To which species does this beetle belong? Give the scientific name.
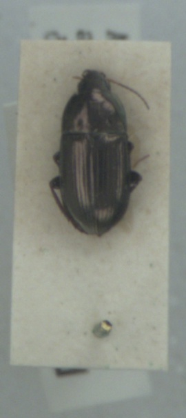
Amara aenea
